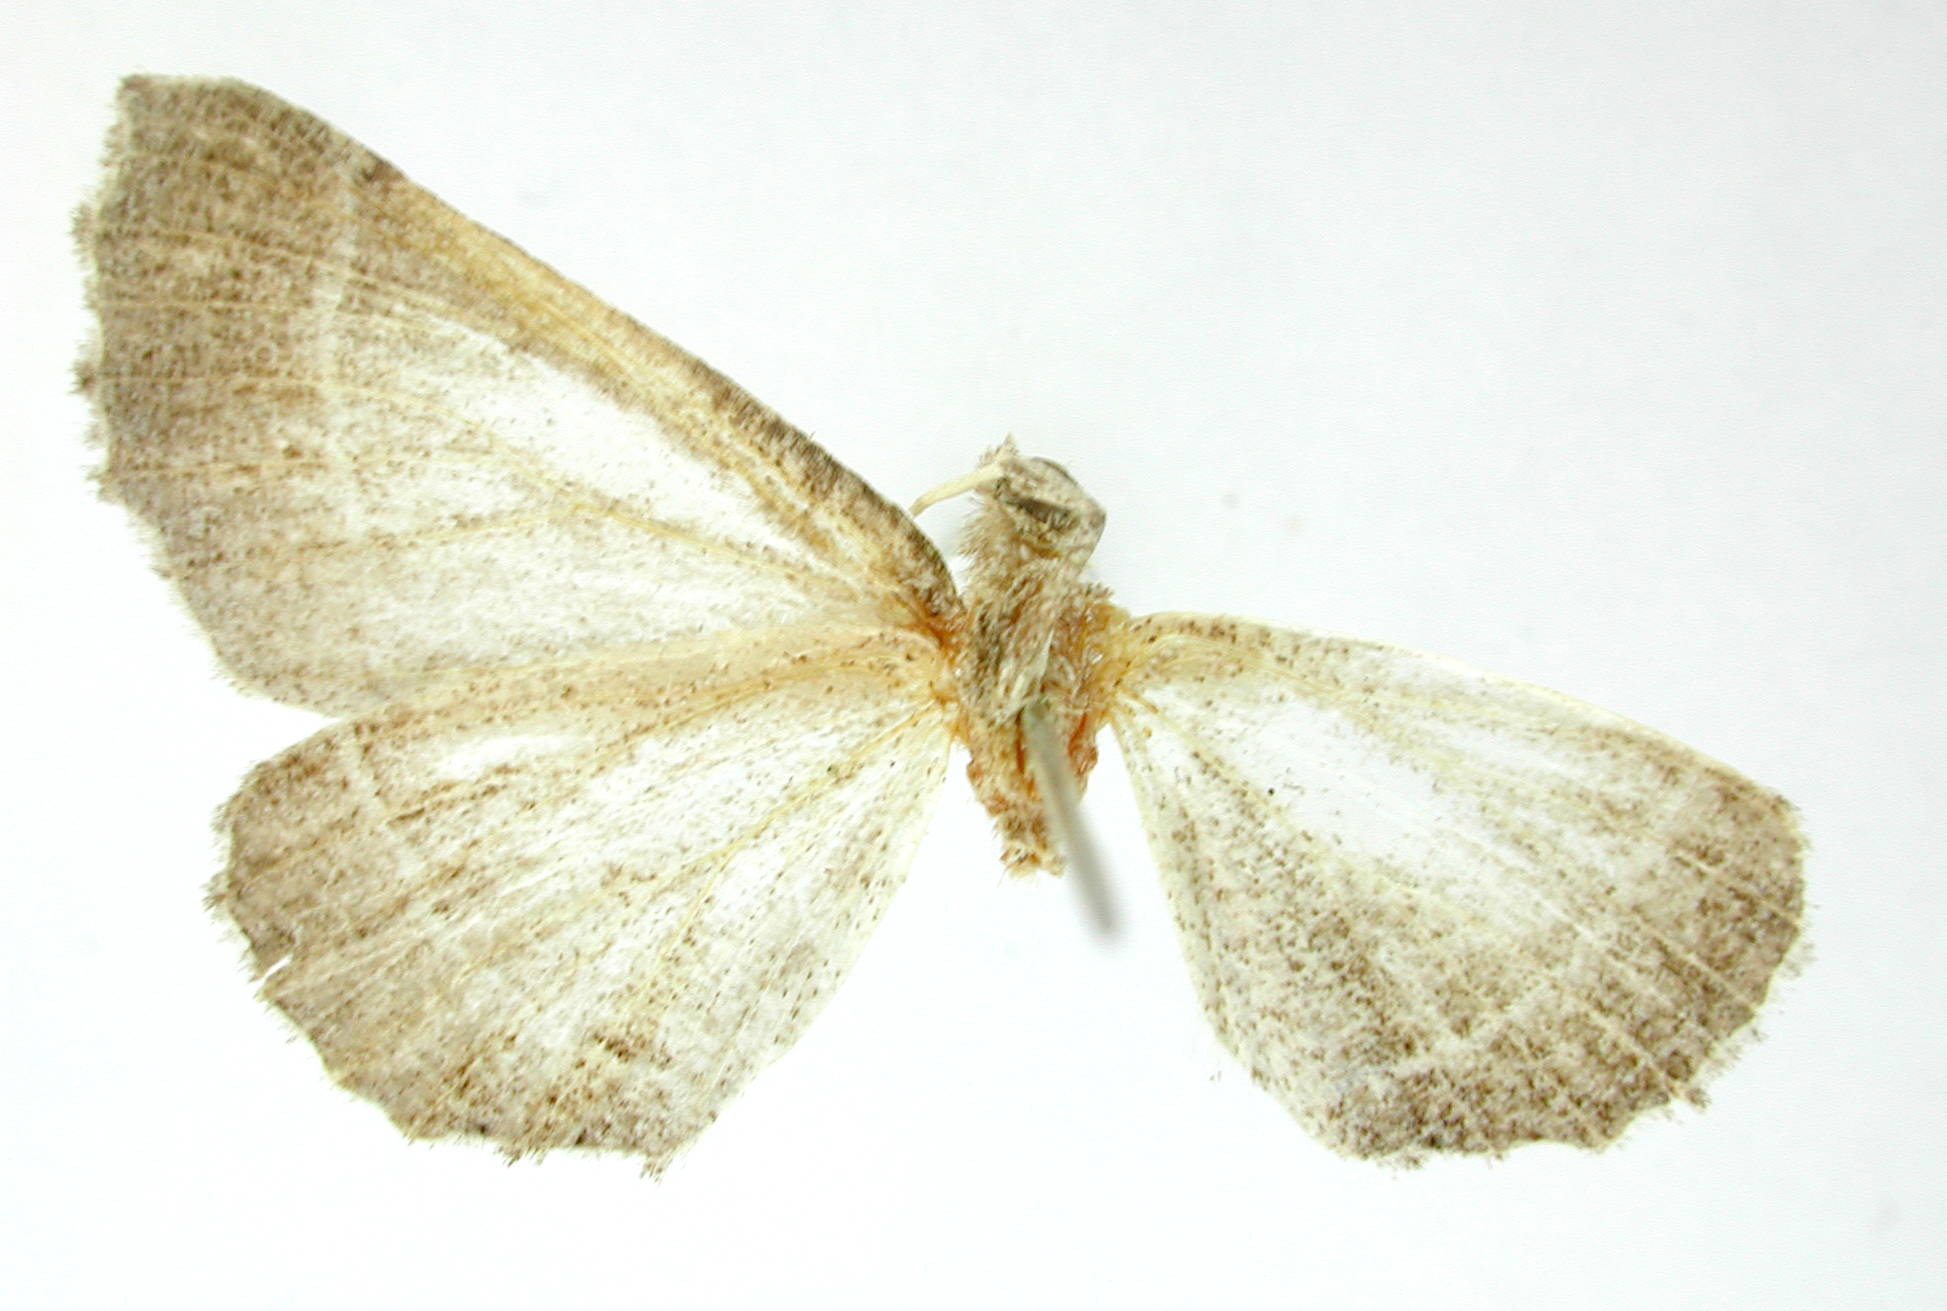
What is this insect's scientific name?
Neodontopera cinerea
